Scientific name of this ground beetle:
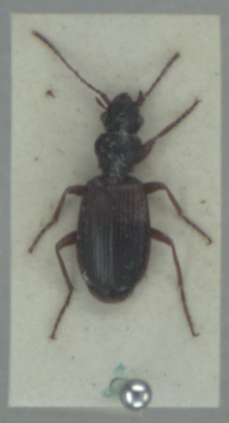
Cymindis vaporariorum
